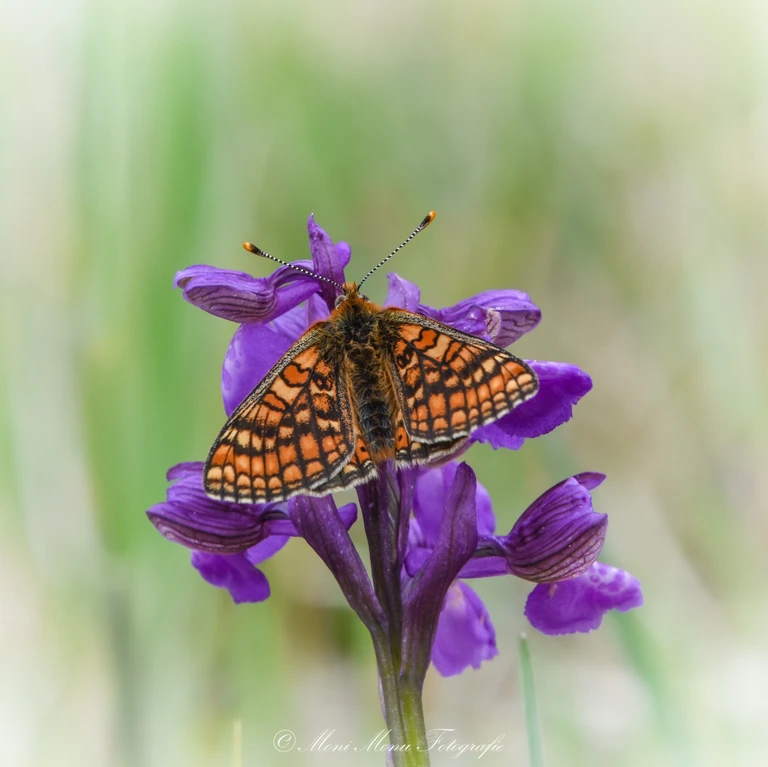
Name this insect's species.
Euphydryas aurinia
